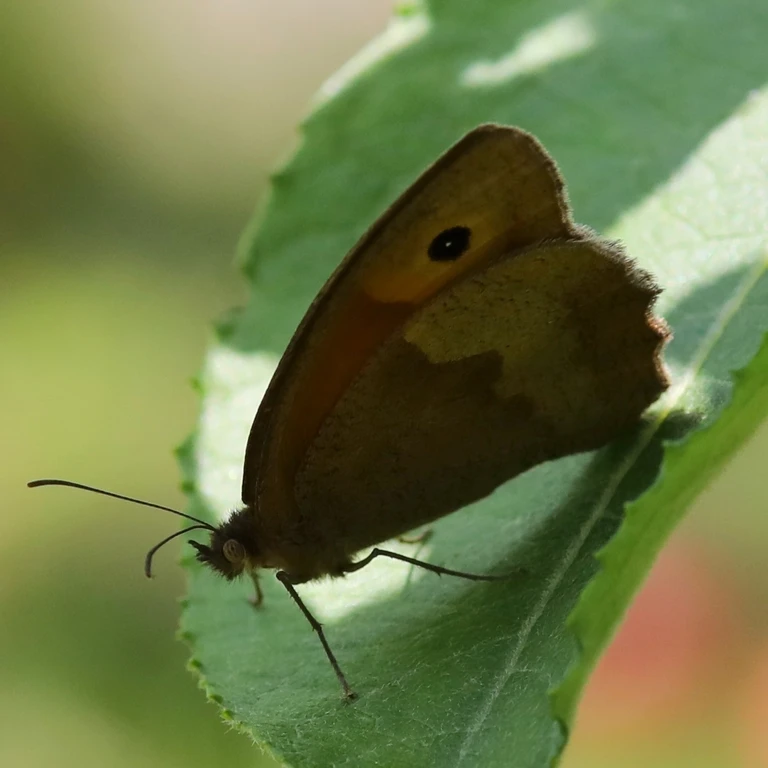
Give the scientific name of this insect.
Maniola jurtina
